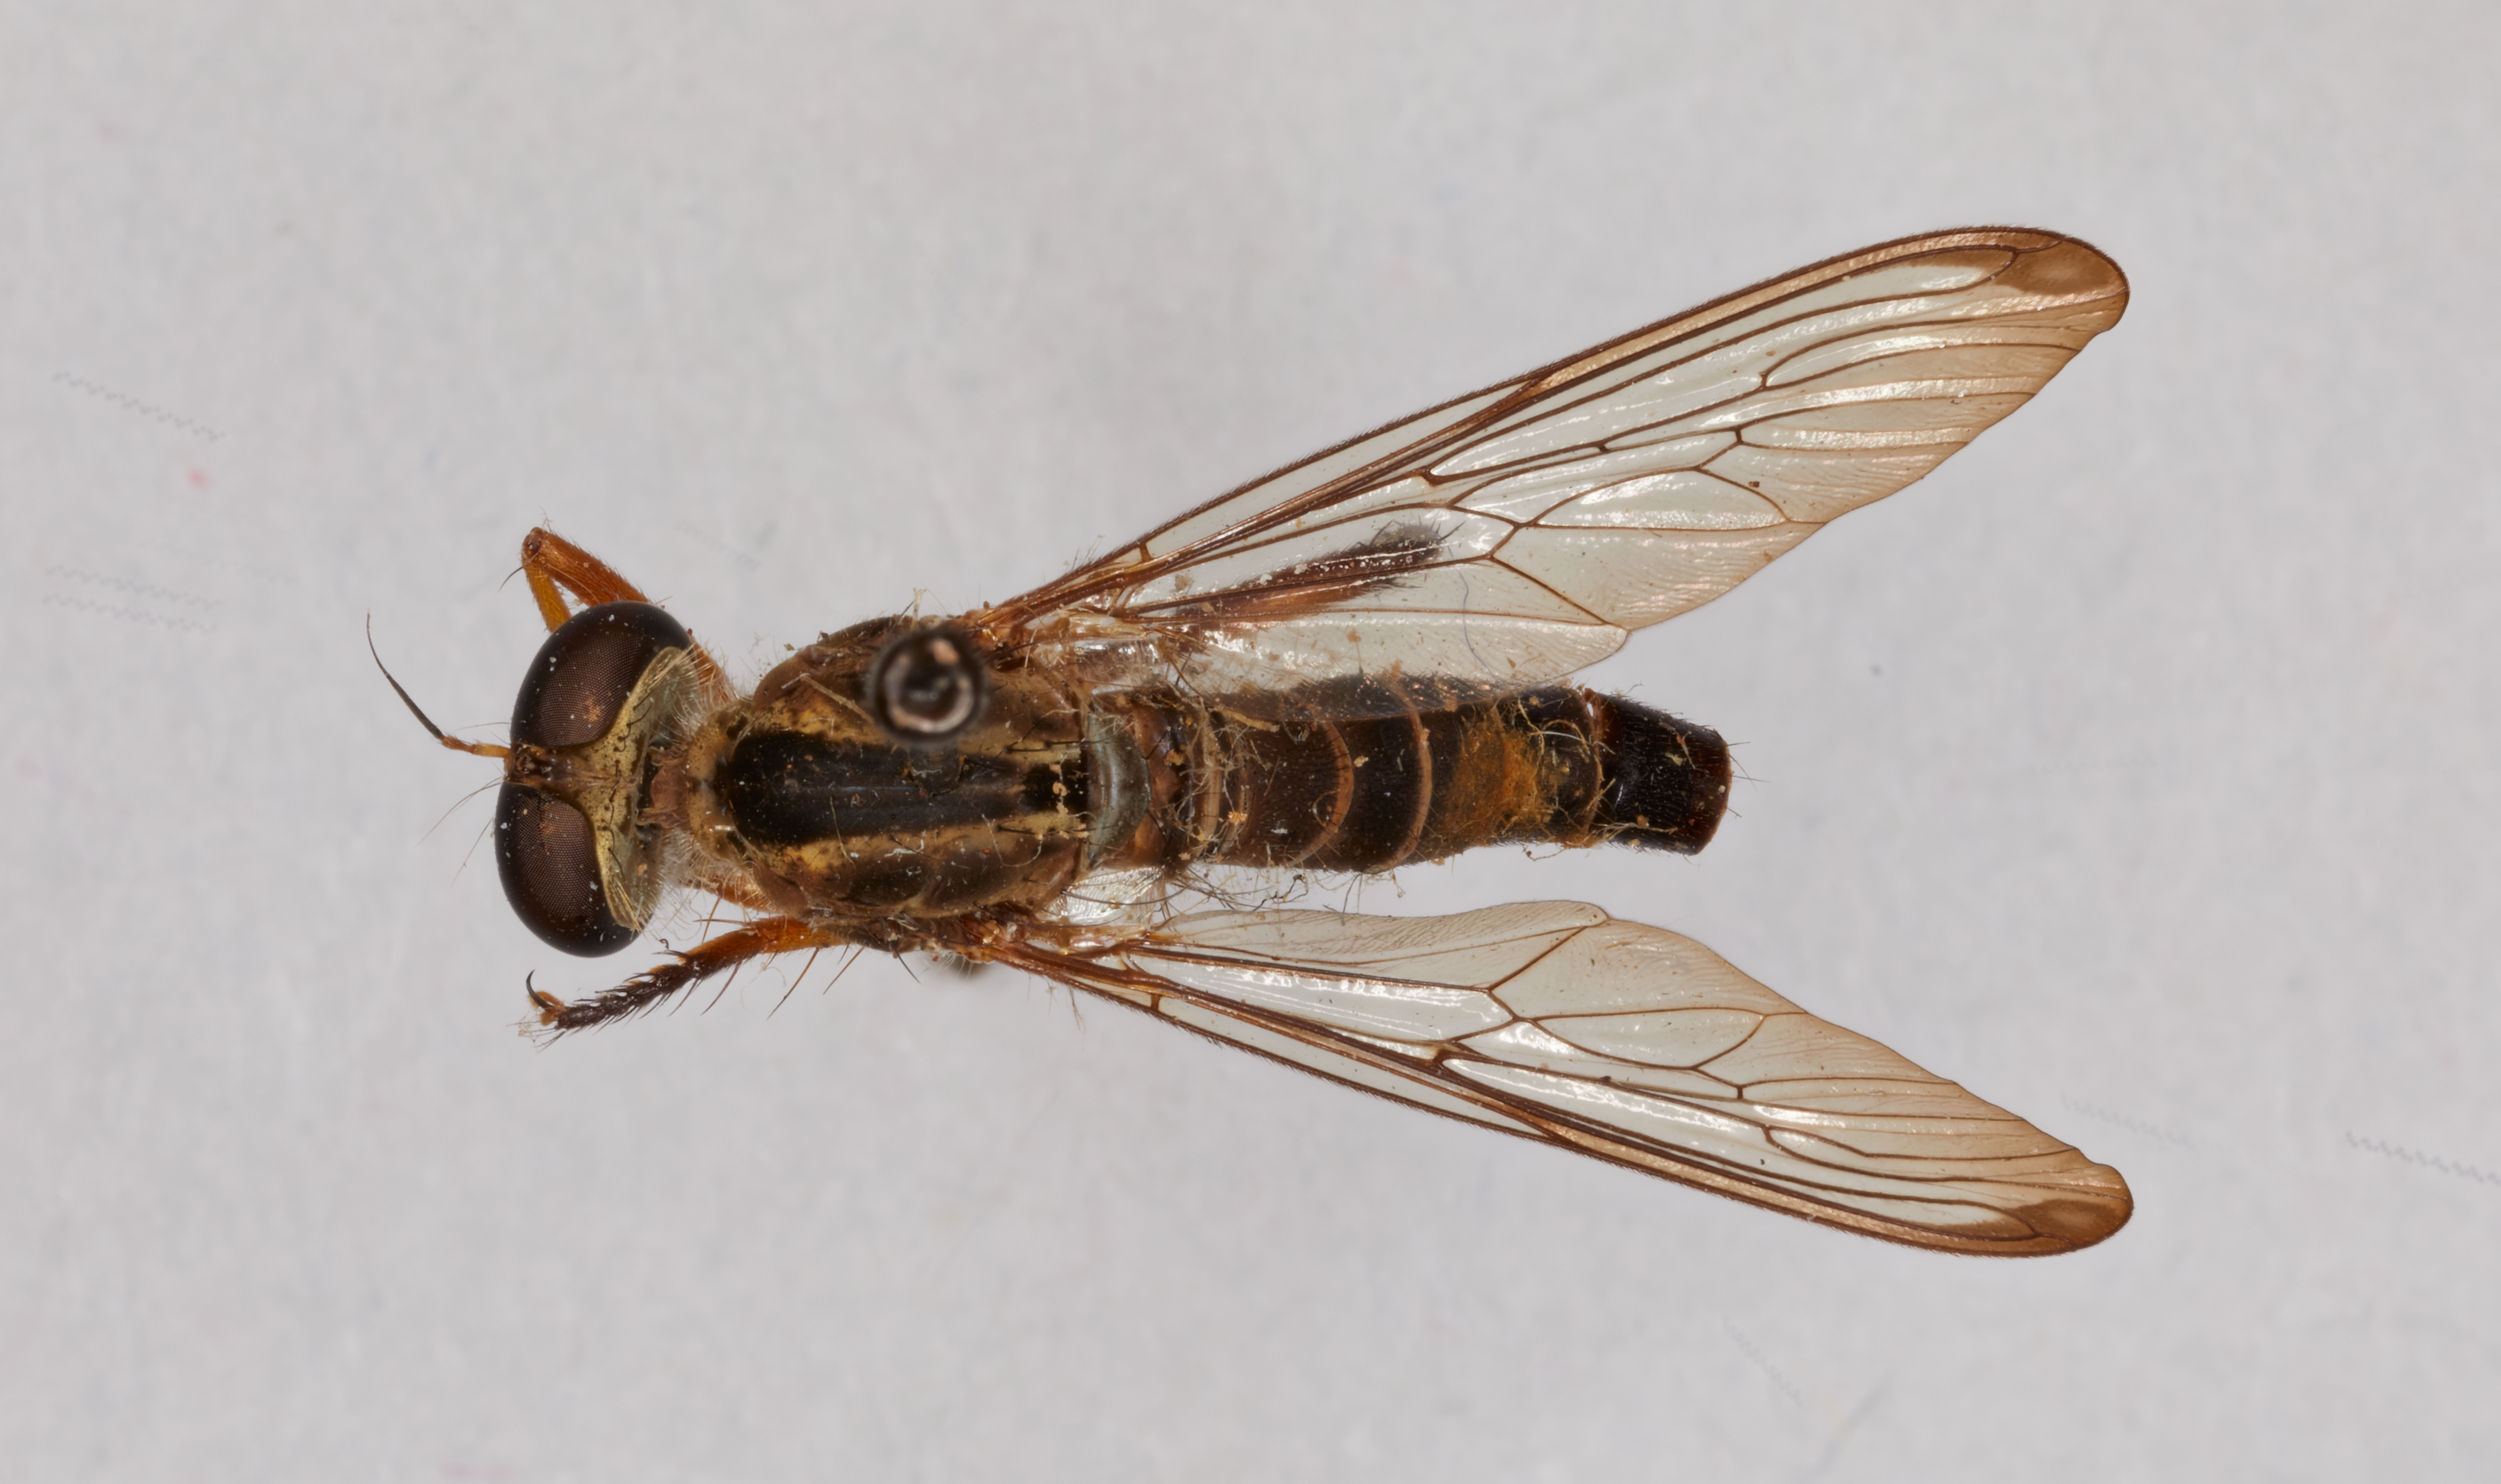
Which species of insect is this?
Glaphyropyga aristata
